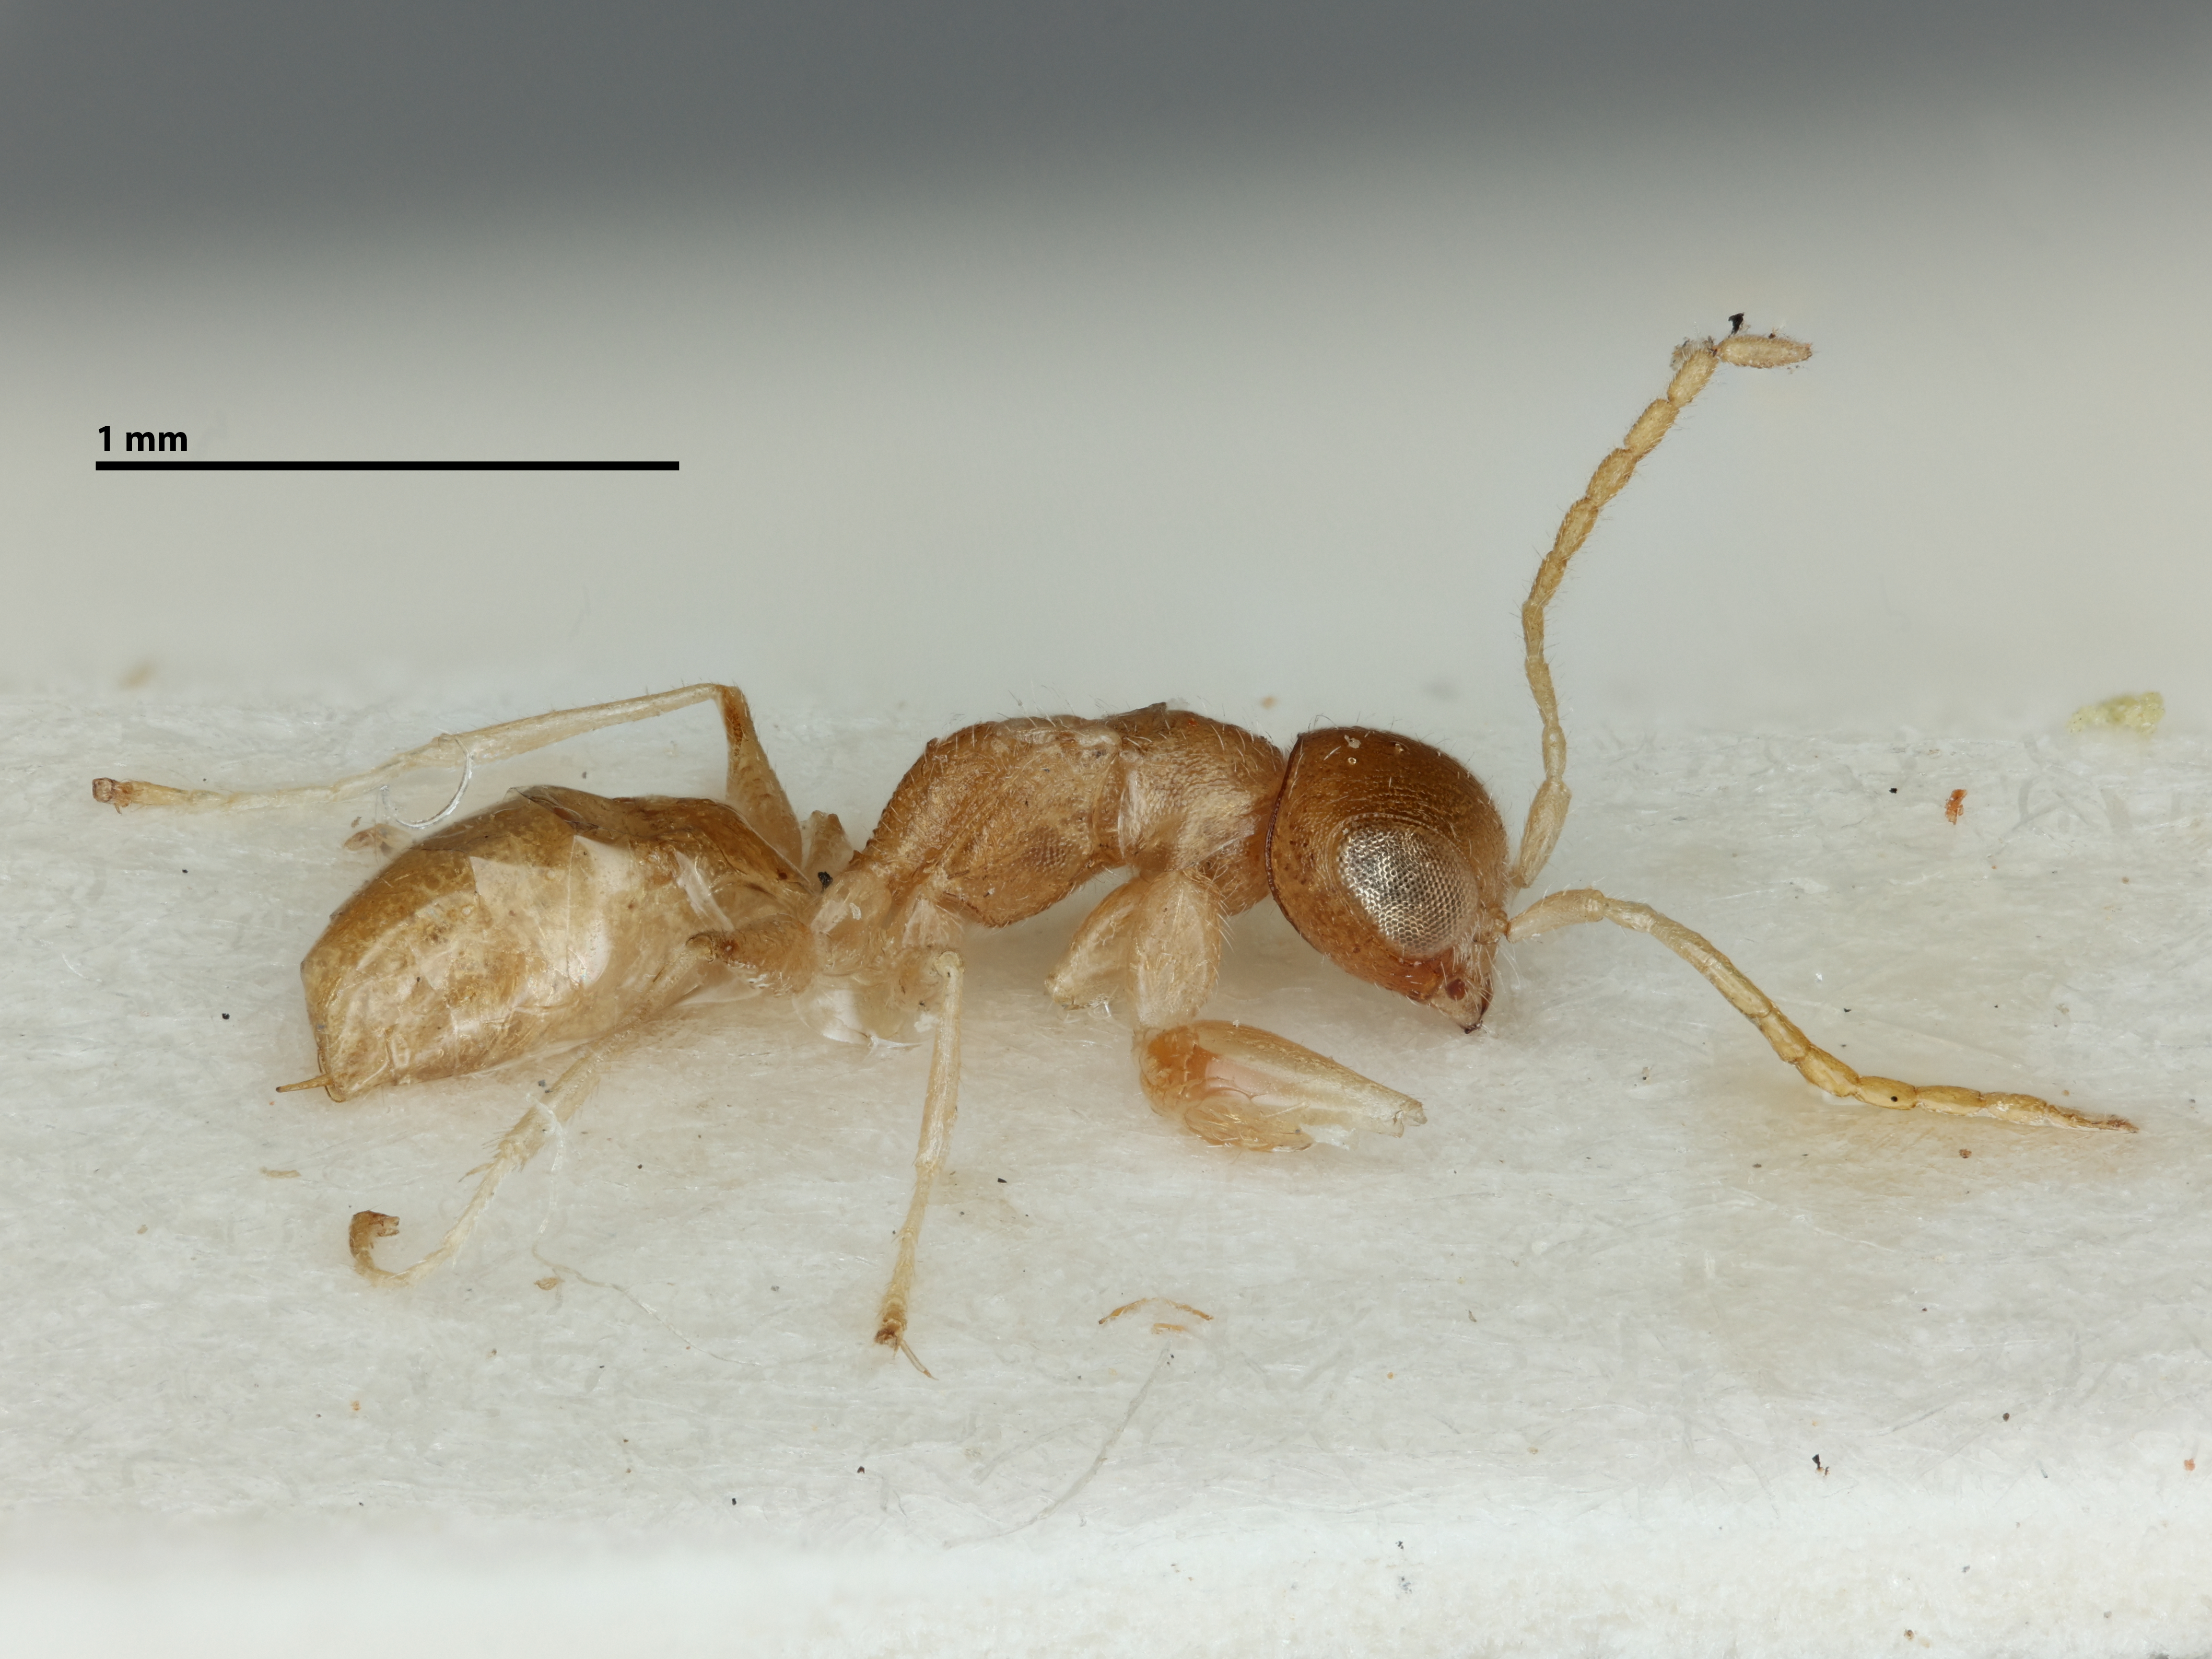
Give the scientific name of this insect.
Anteon buntini
